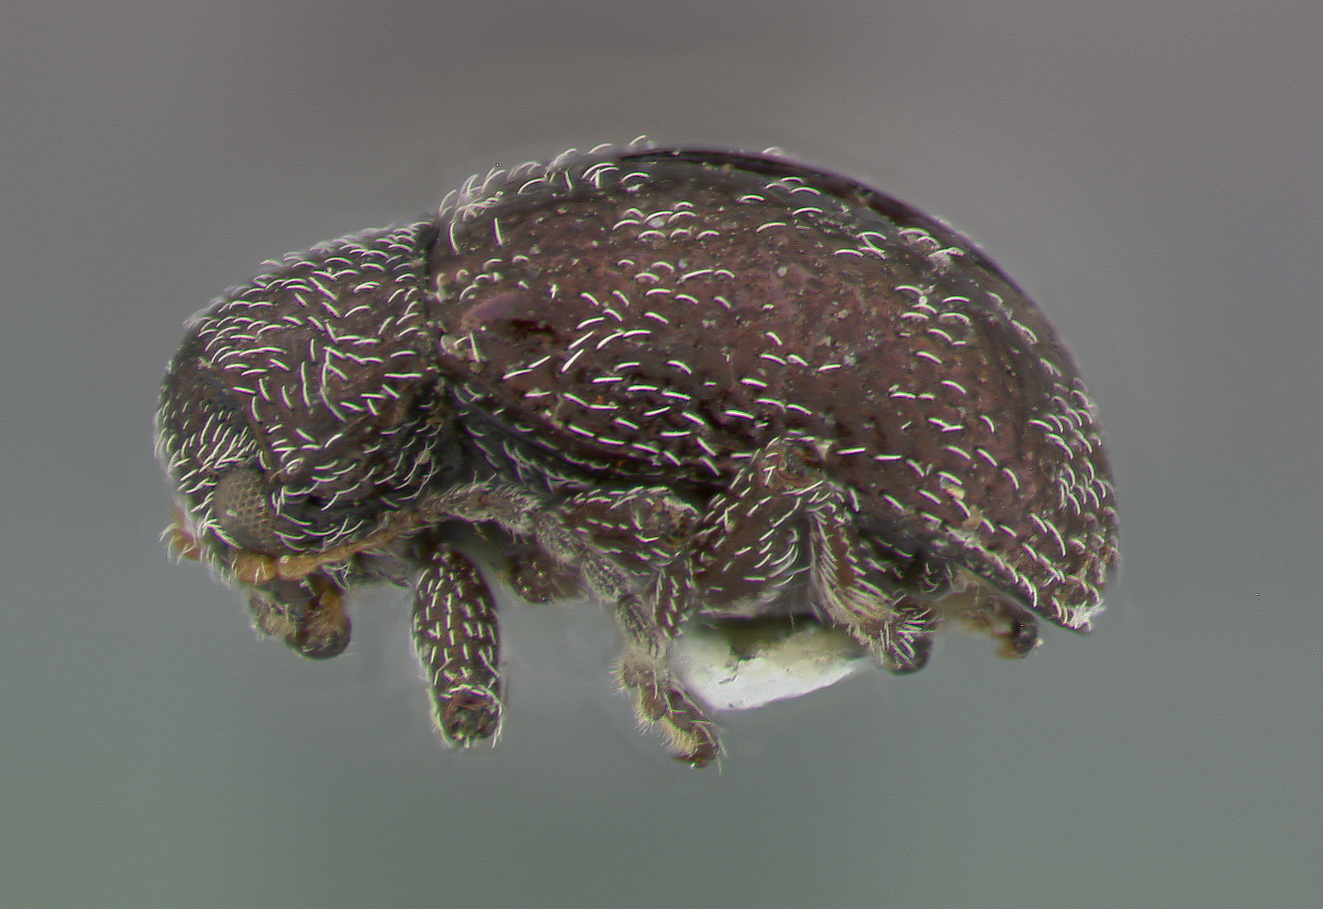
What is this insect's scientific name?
Chalcosicya rotunda
